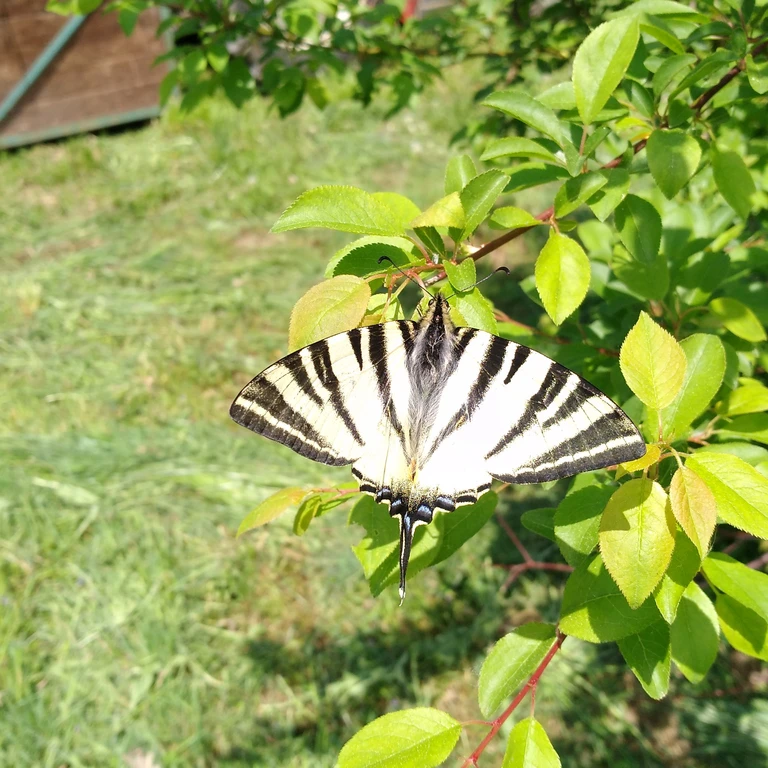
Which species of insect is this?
Iphiclides podalirius
